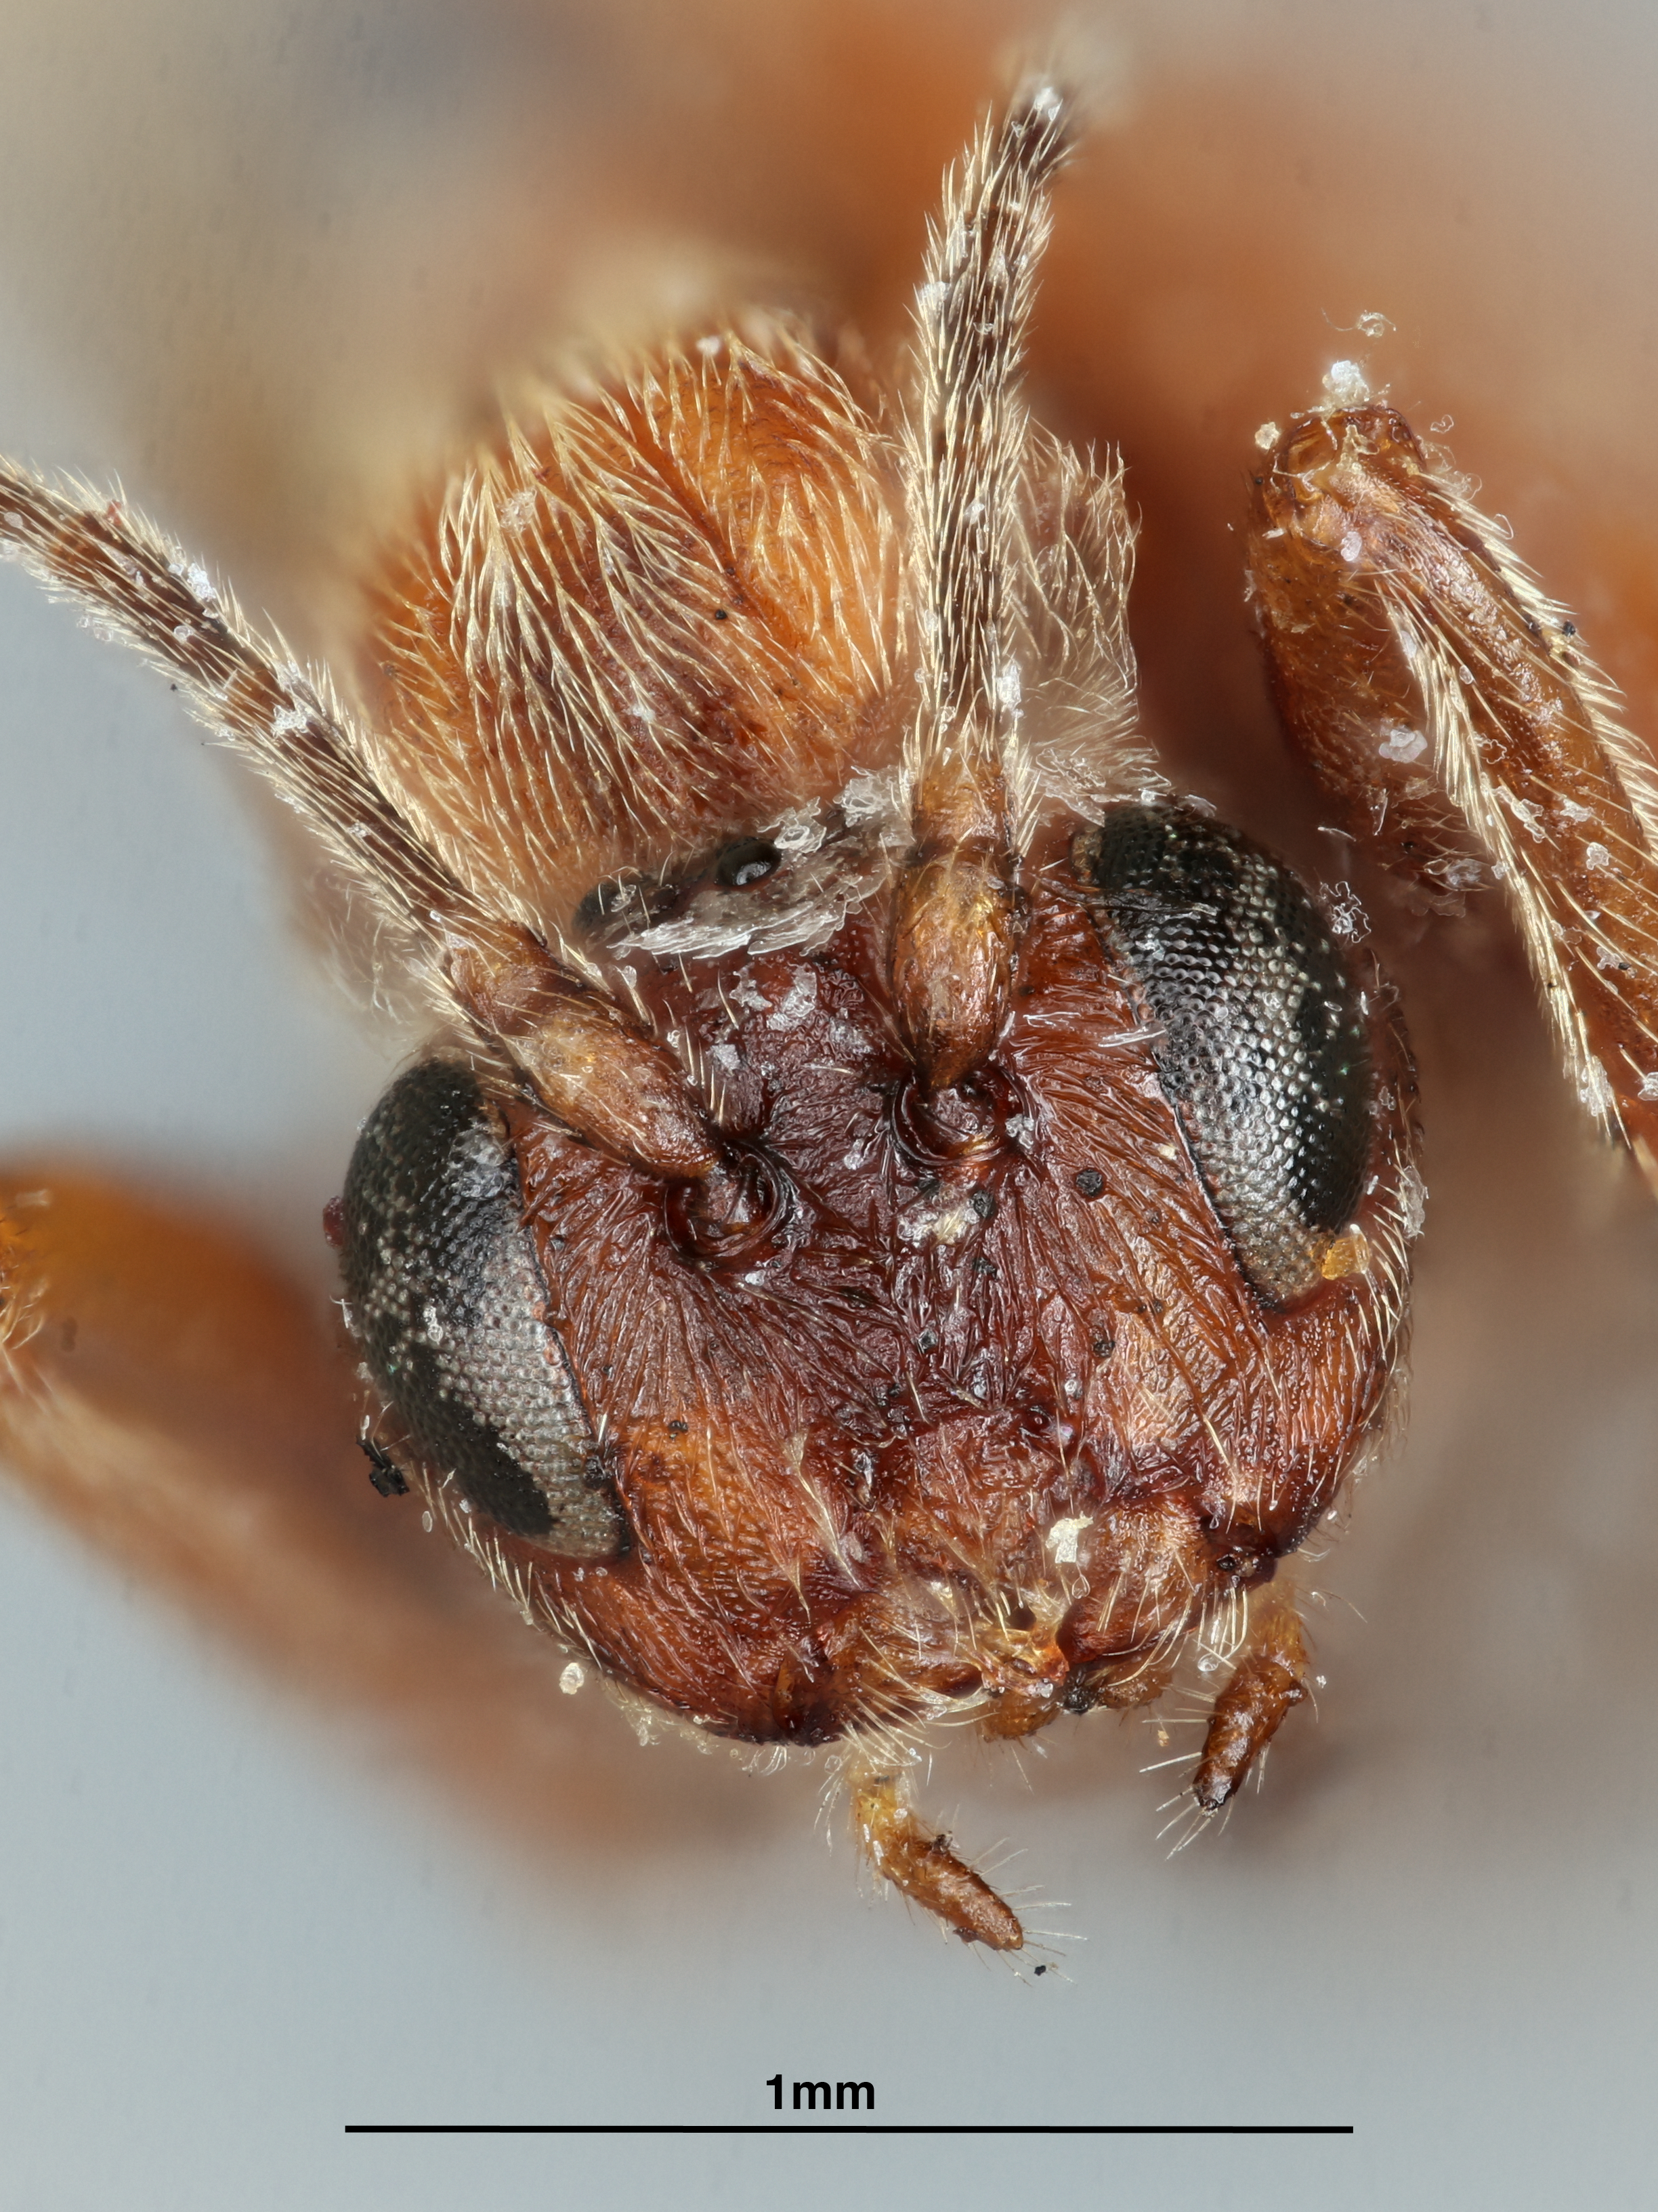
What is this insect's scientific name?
Philonix gigas
